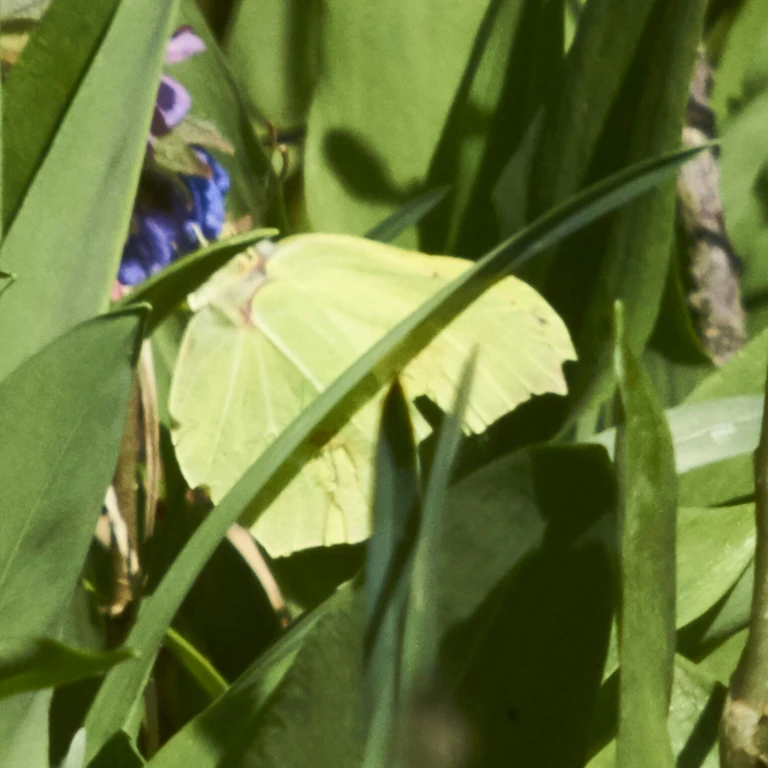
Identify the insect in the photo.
Gonepteryx rhamni
